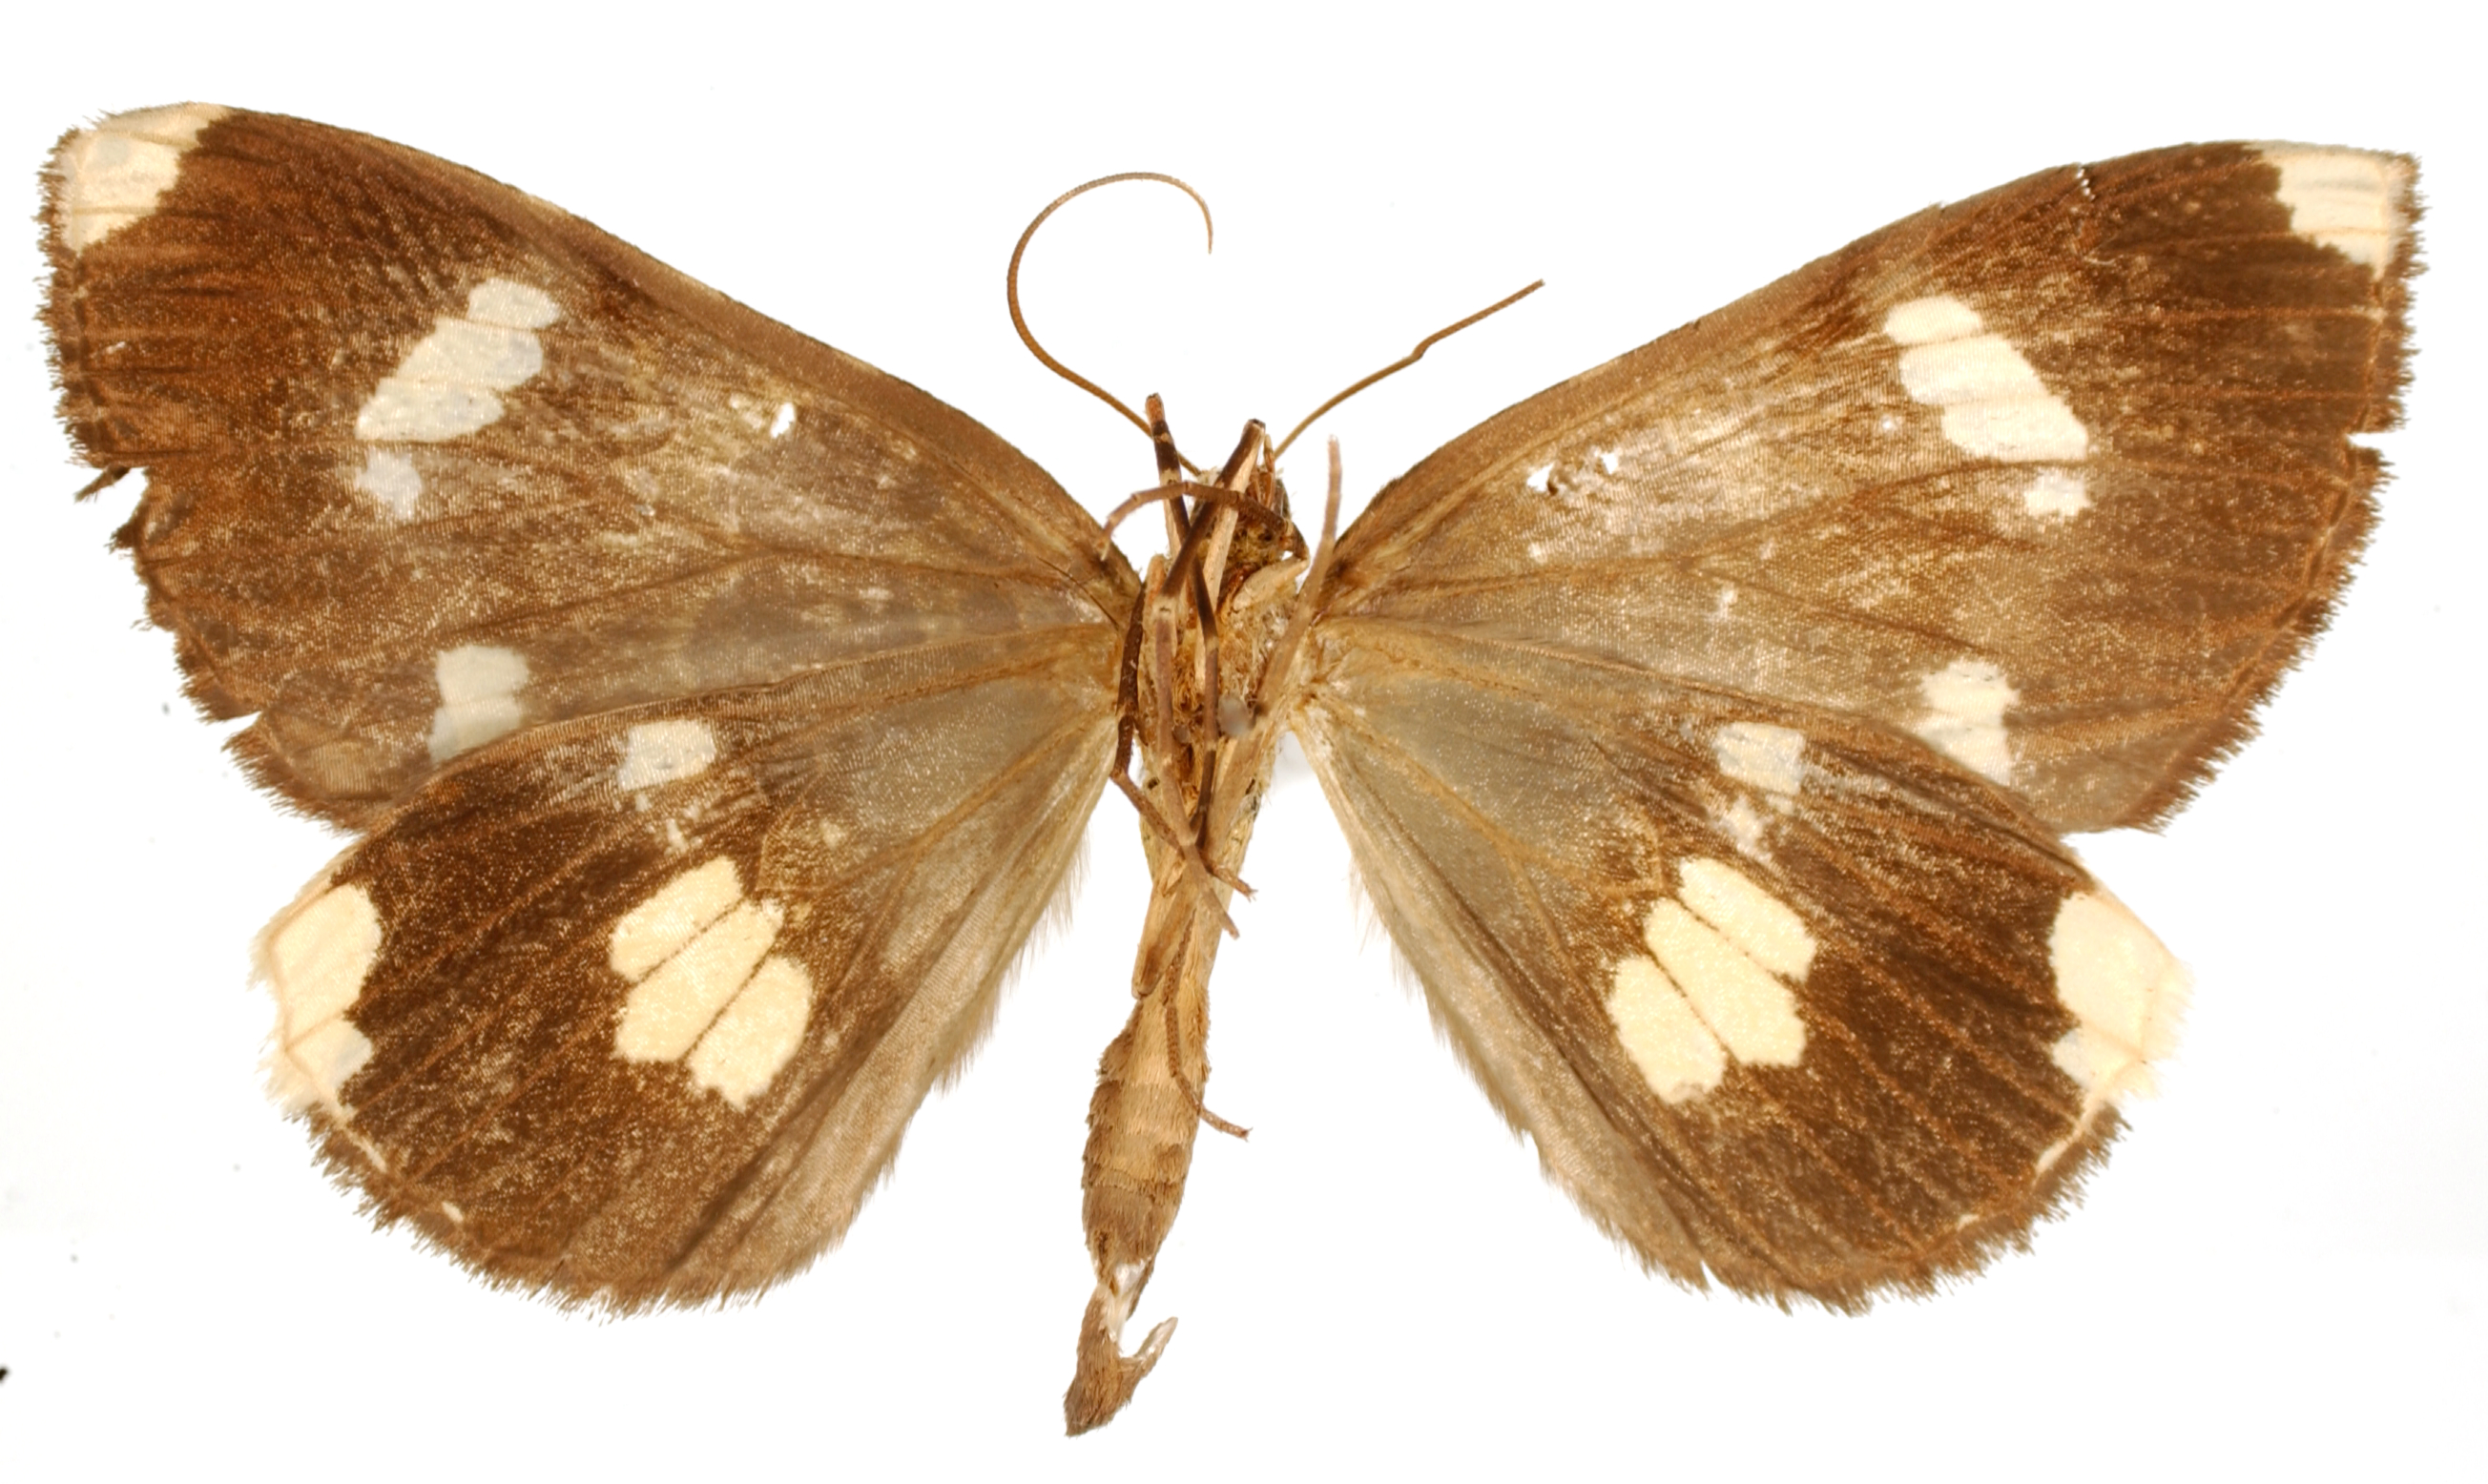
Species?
Erebochlora ovaliplaga
